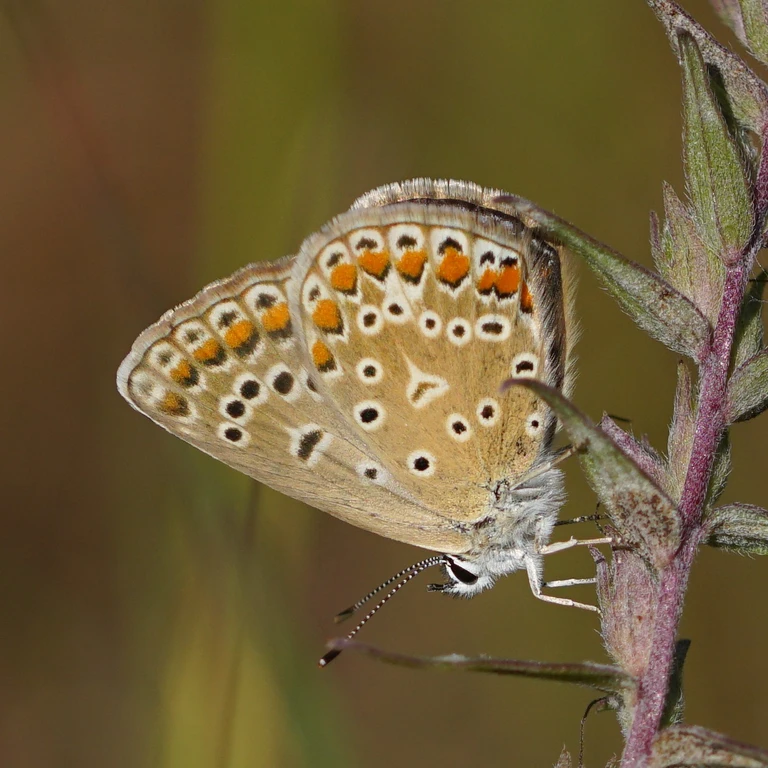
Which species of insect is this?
Polyommatus icarus
